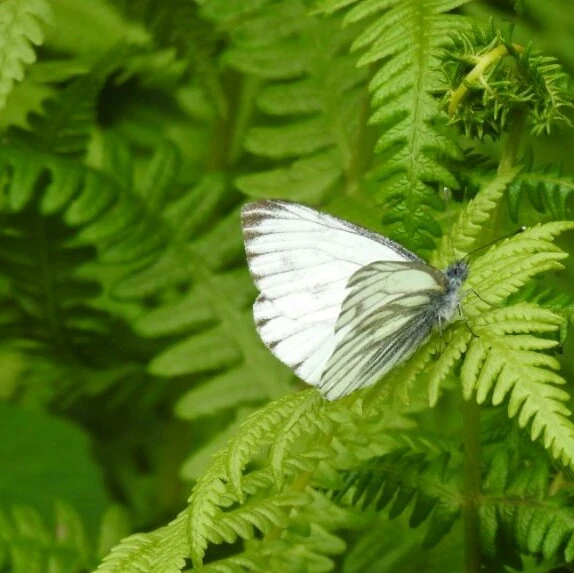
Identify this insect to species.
Pieris bryoniae
